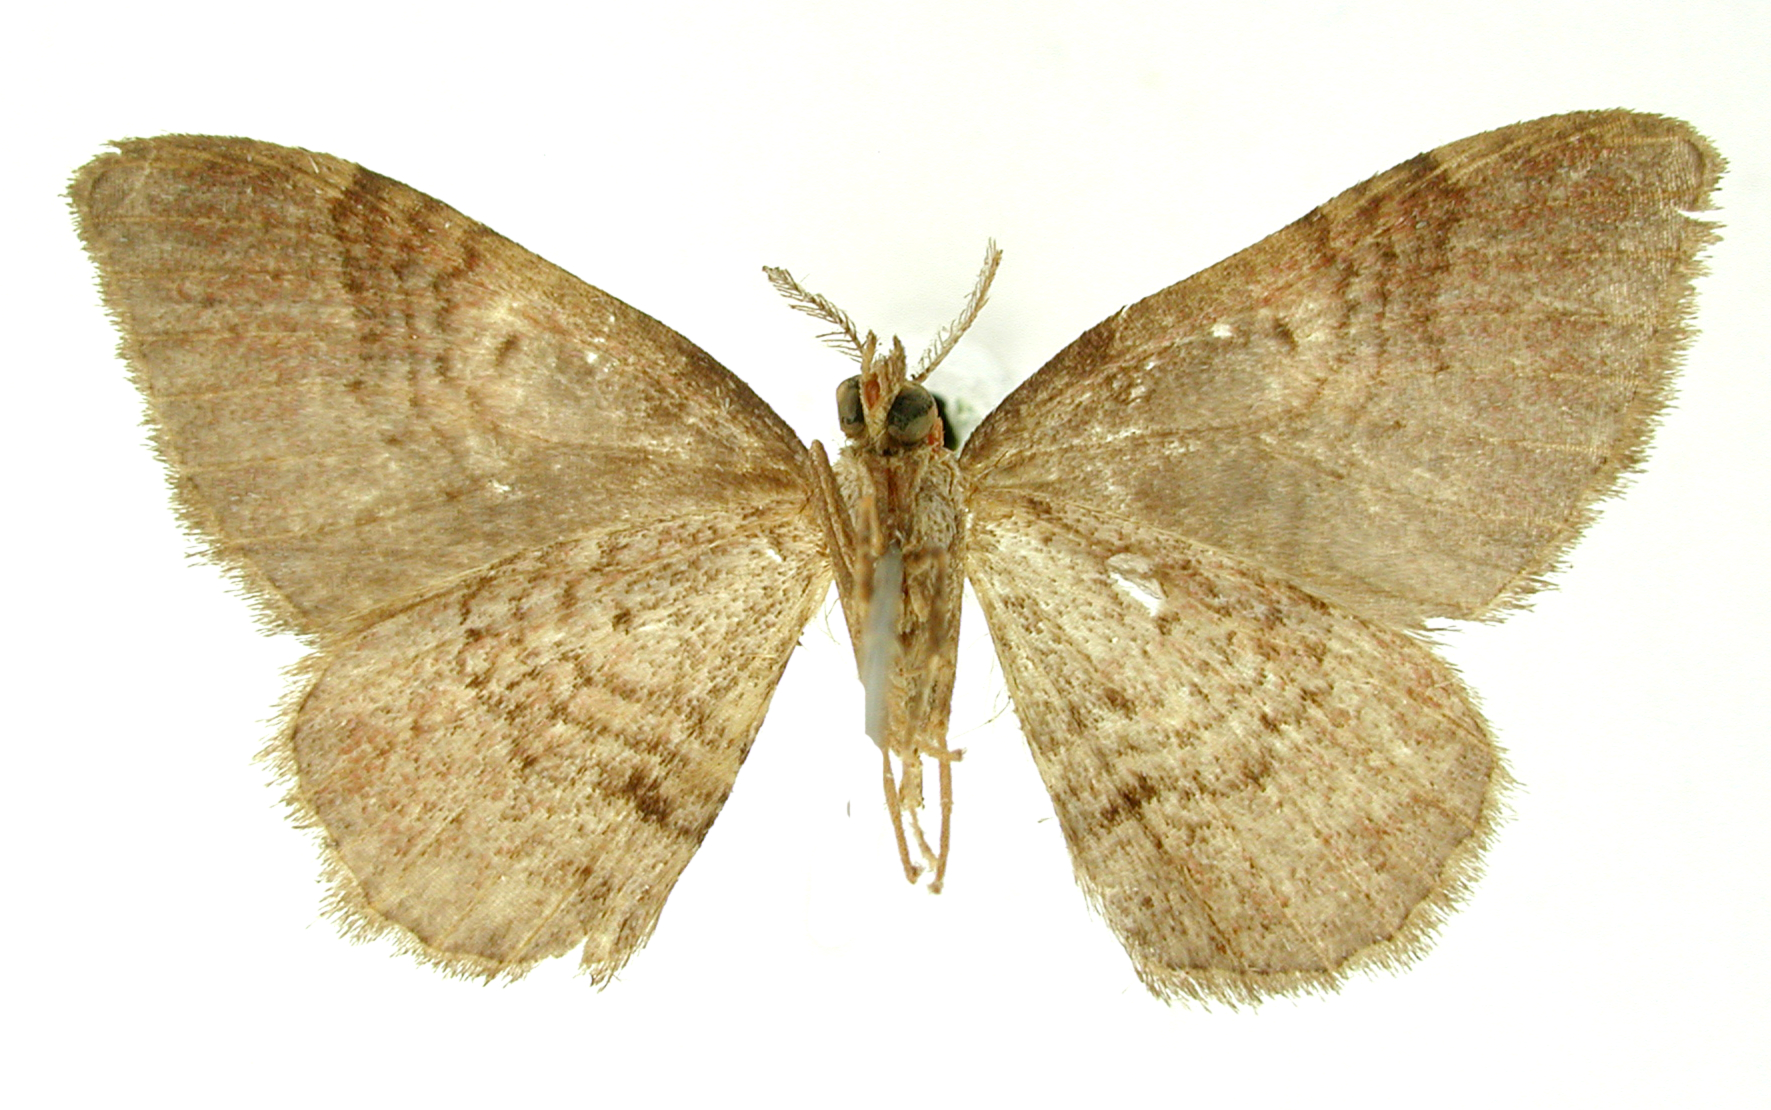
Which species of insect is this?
Coremia discataria
